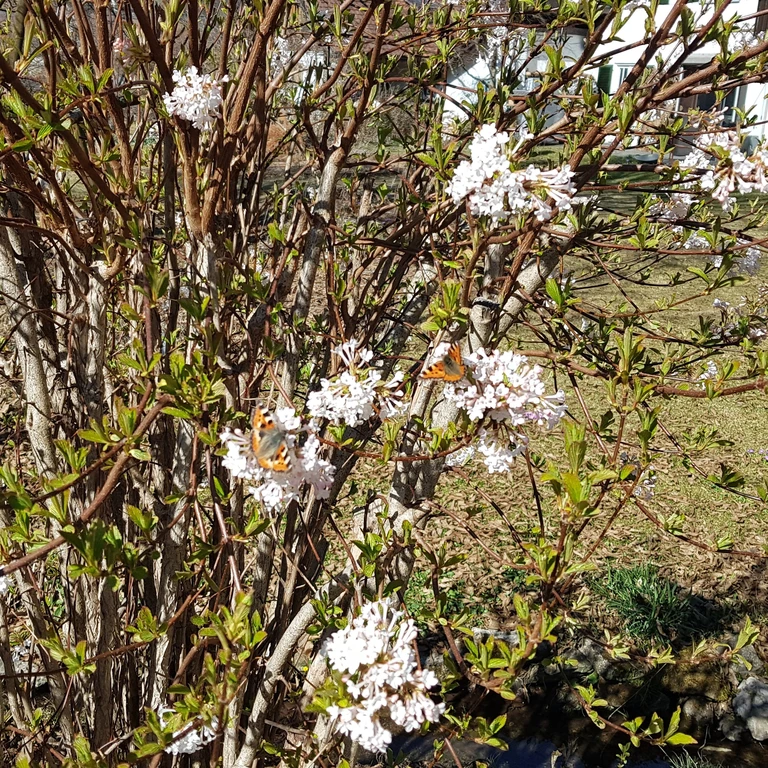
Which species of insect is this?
Aglais urticae
